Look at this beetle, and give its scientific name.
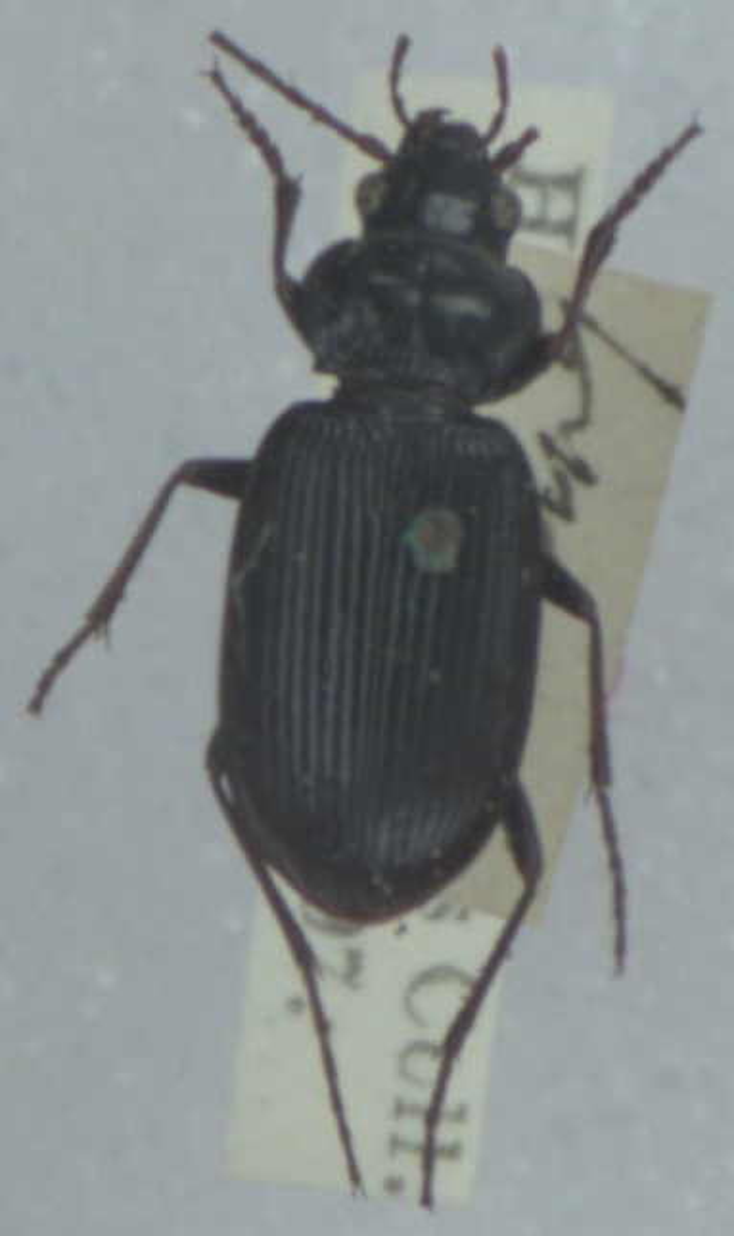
Nebria brevicollis
